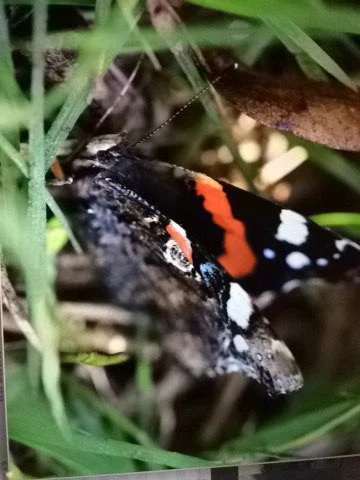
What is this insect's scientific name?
Vanessa atalanta
